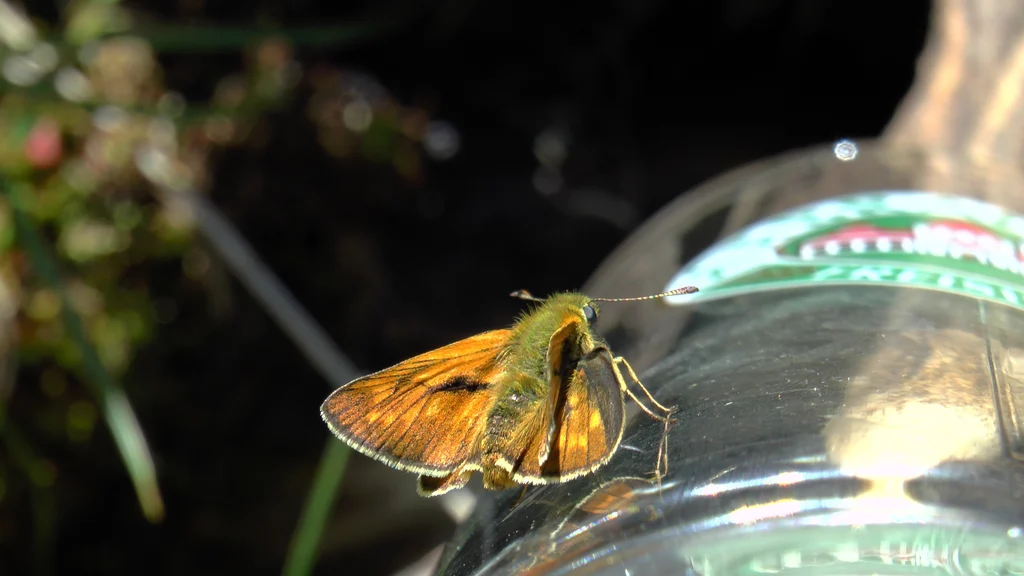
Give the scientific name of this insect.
Ochlodes sylvanus (also Ochlodes venata)
